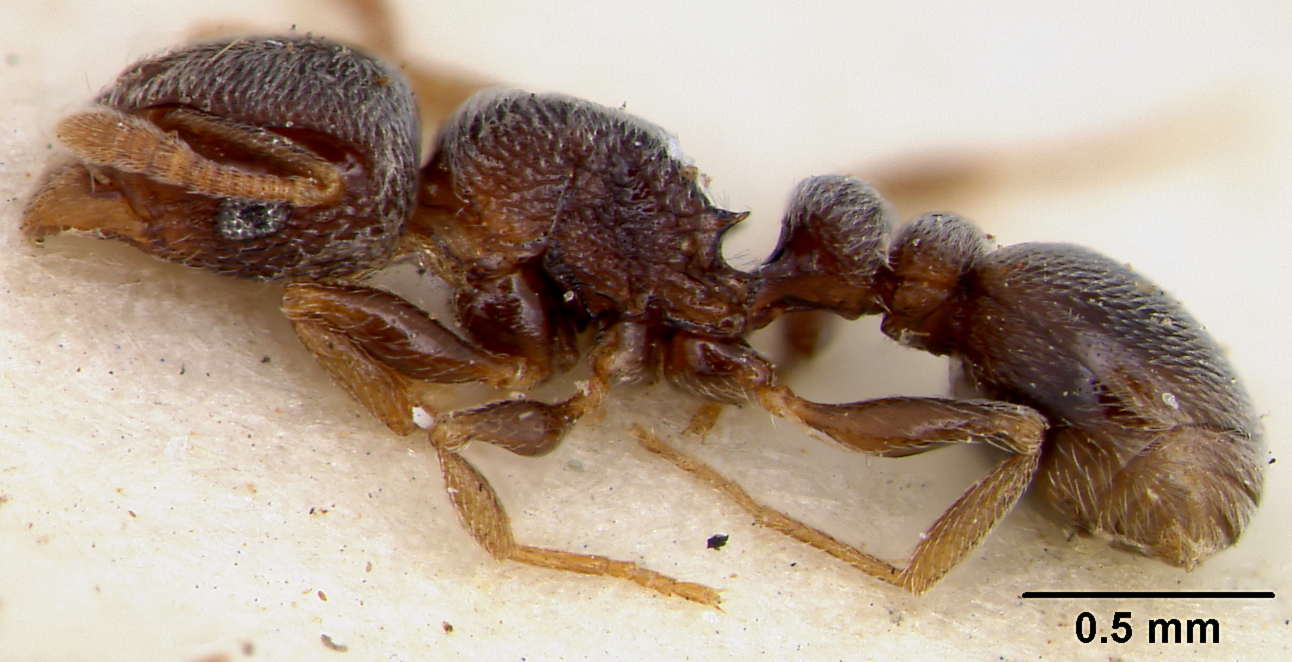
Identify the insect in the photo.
Tetramorium hepburni
